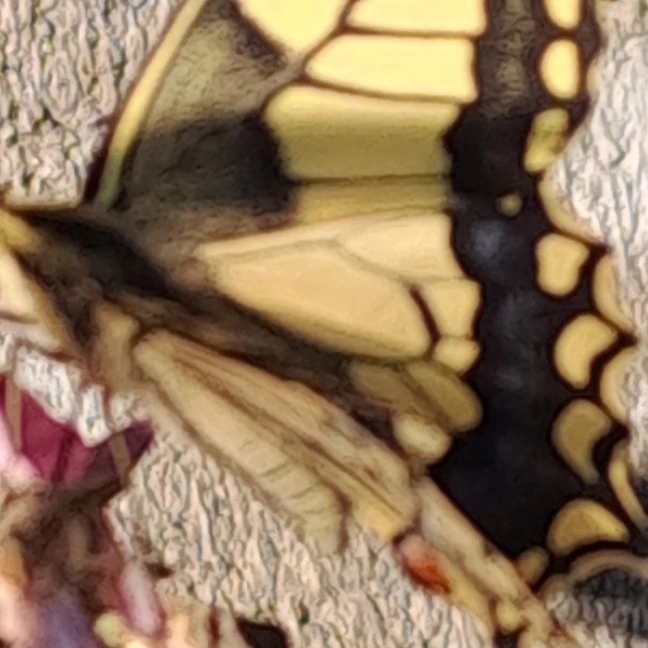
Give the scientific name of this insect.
Papilio machaon
